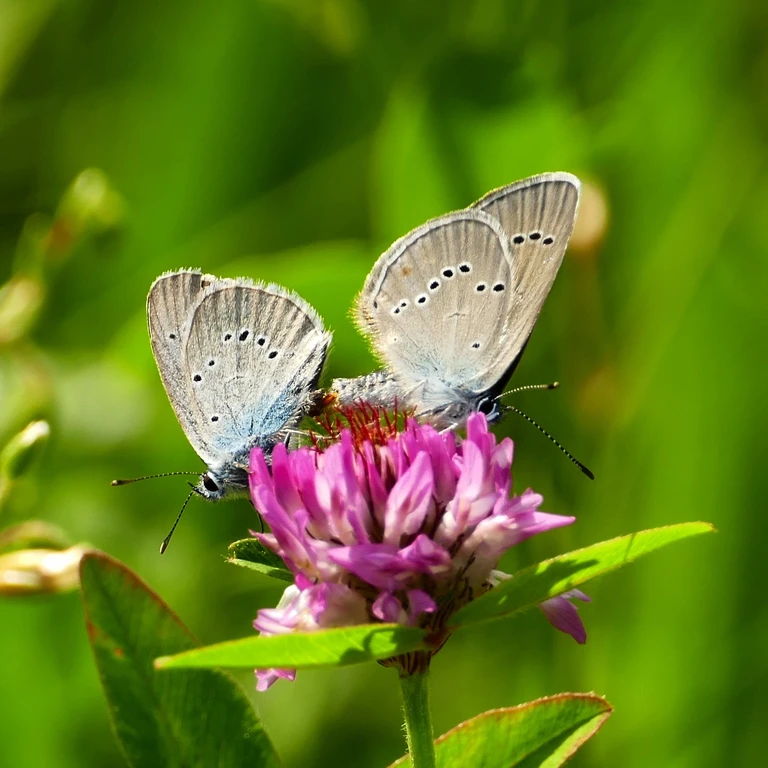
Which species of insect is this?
Cyaniris semiargus
